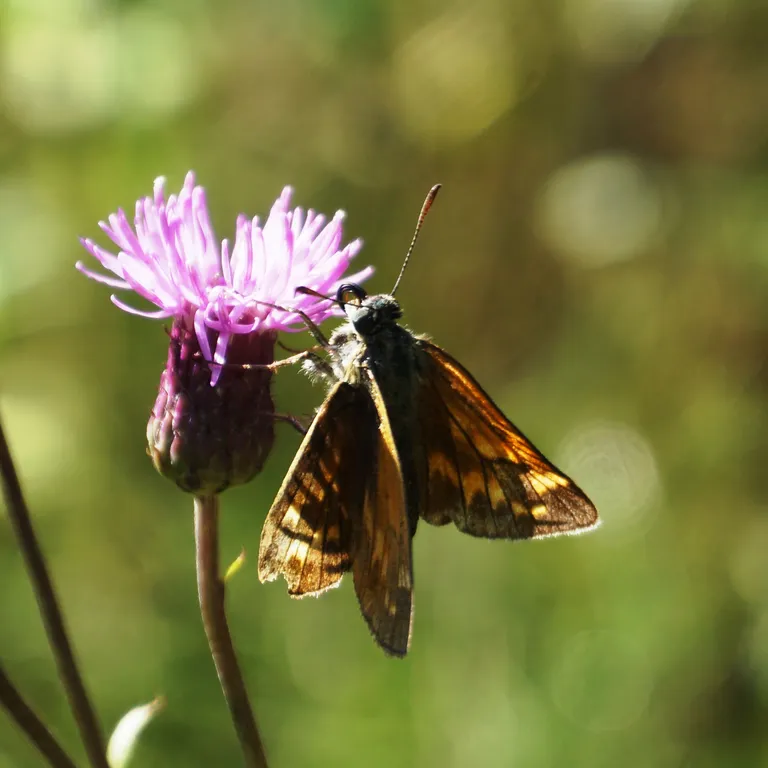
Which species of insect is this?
Ochlodes sylvanus (also Ochlodes venata)
